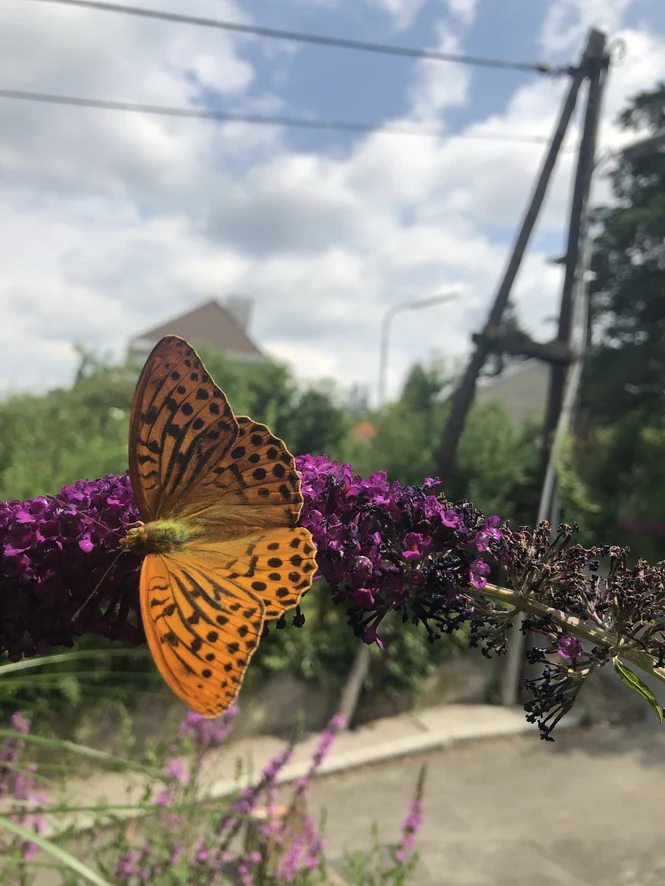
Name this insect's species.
Argynnis paphia
